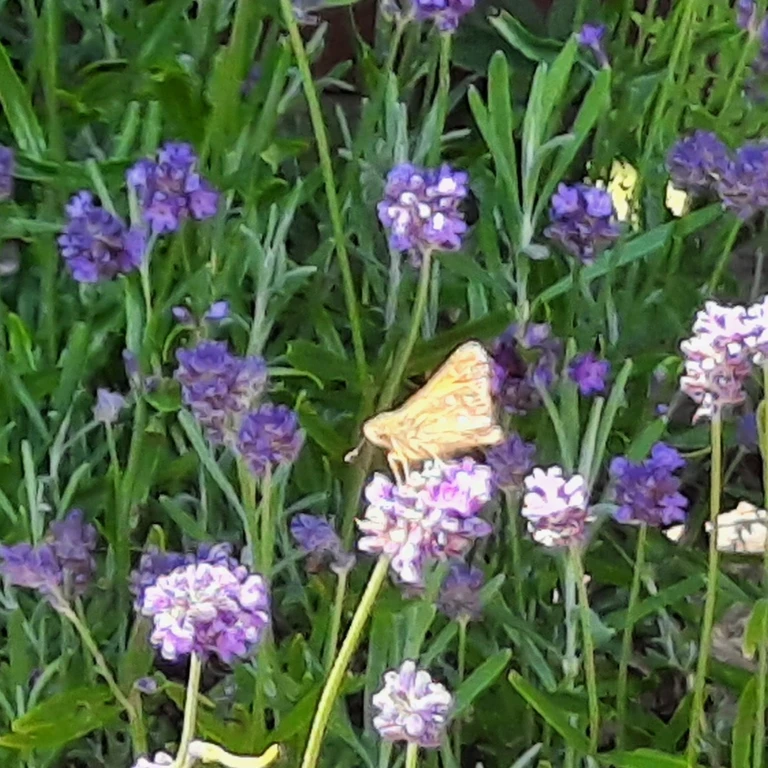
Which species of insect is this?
Ochlodes sylvanus (also Ochlodes venata)
